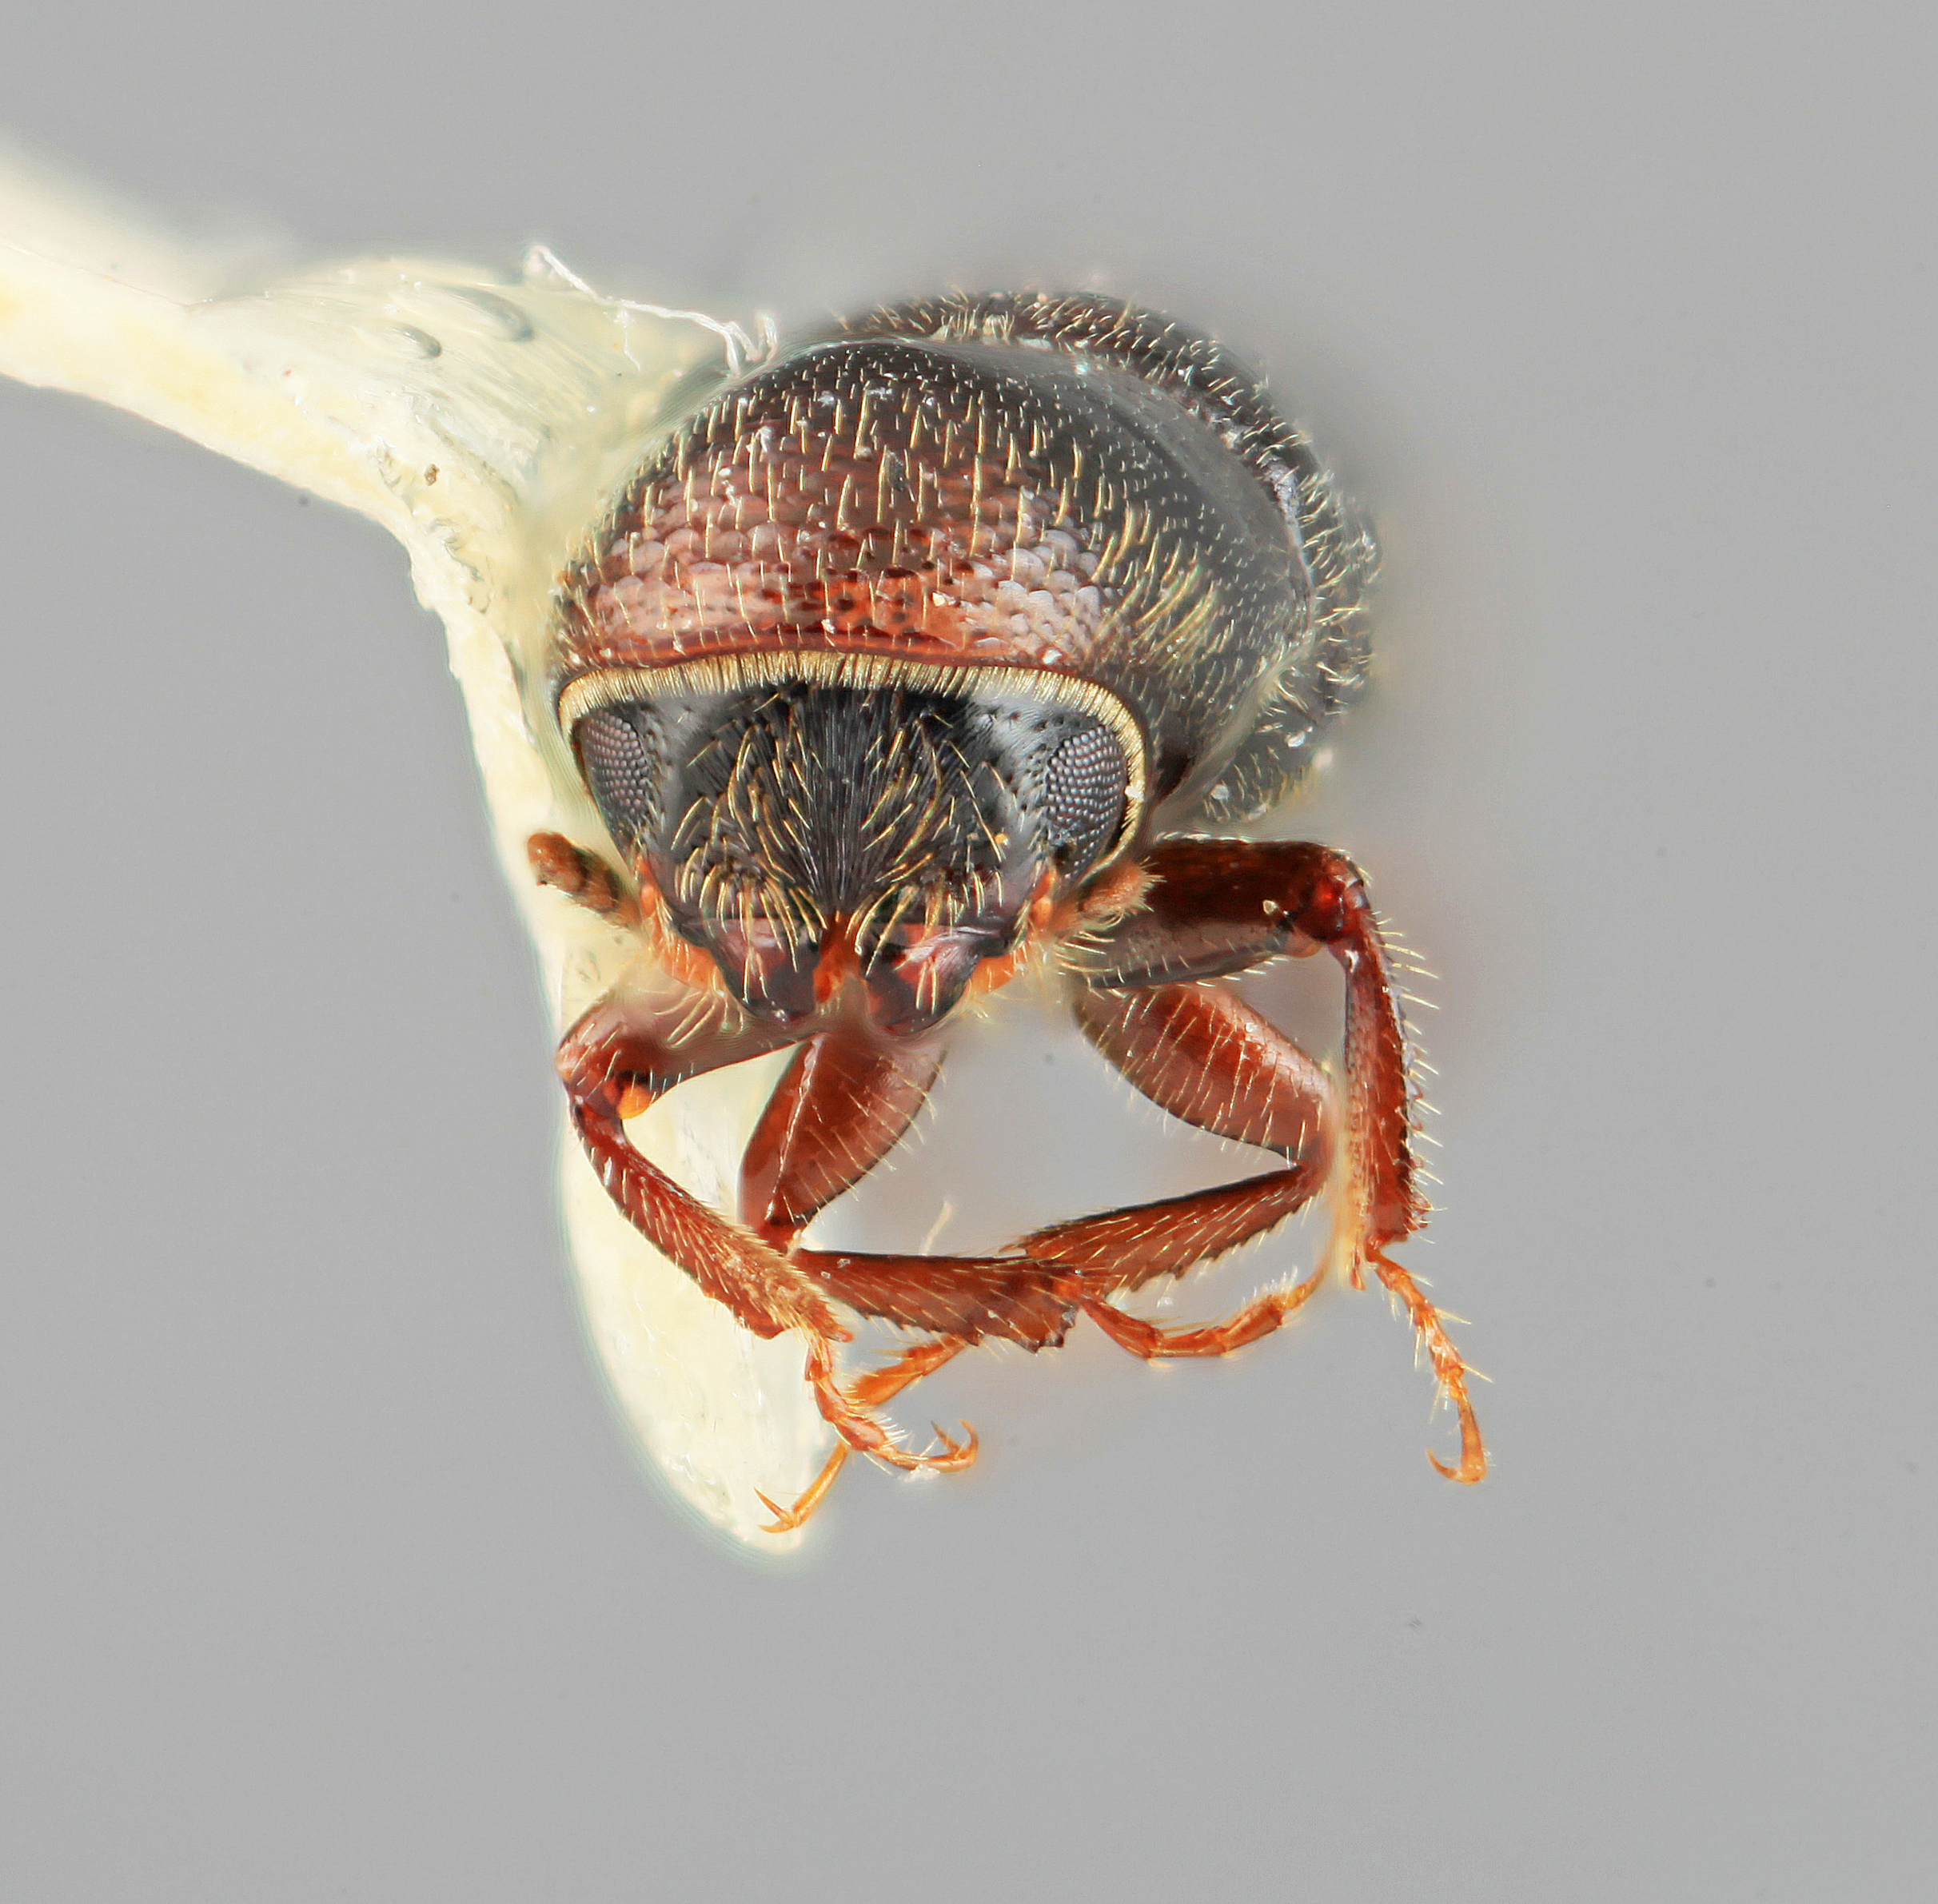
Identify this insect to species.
Gnathotrichus alniphagus
